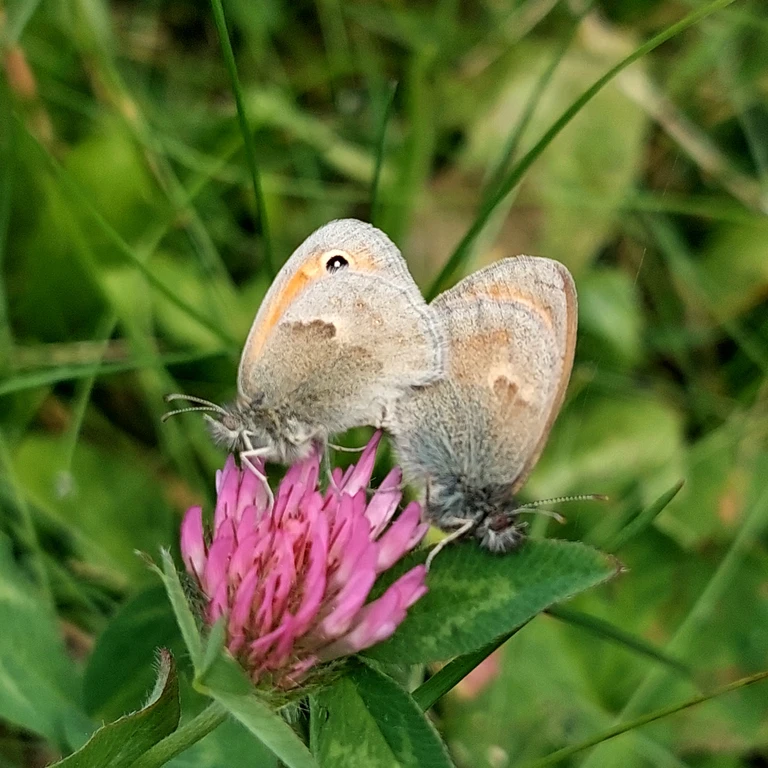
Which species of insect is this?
Coenonympha pamphilus
